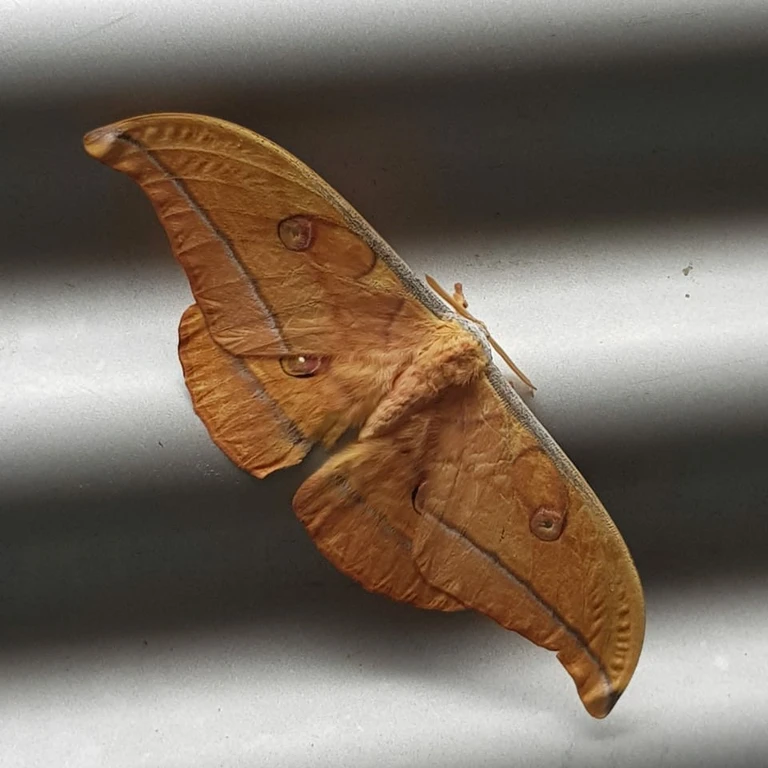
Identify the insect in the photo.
Antheraea yamamai
